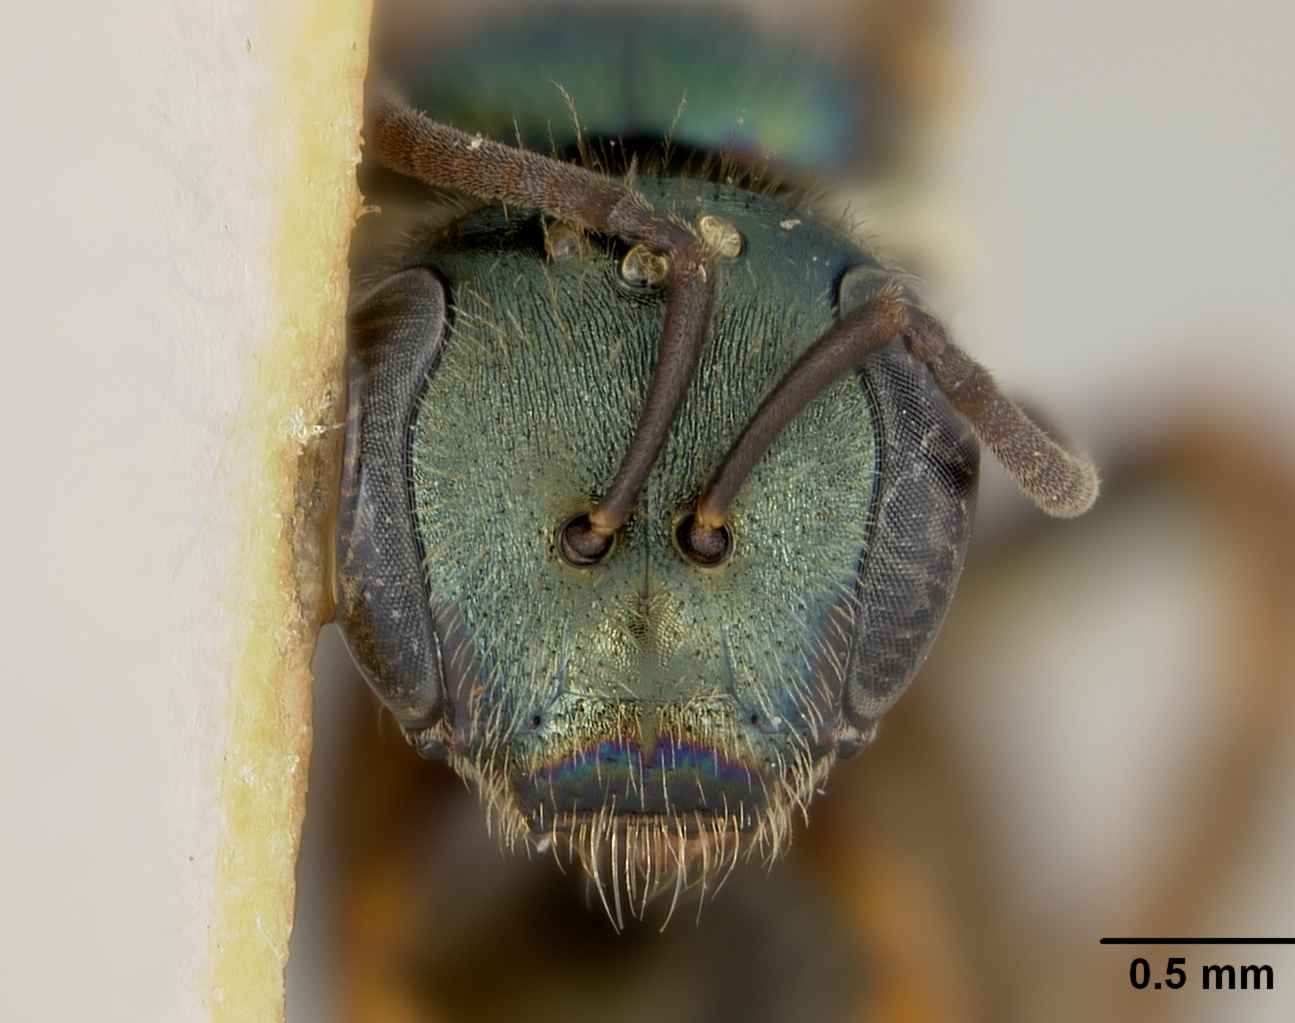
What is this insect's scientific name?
Halictus suvaensis
